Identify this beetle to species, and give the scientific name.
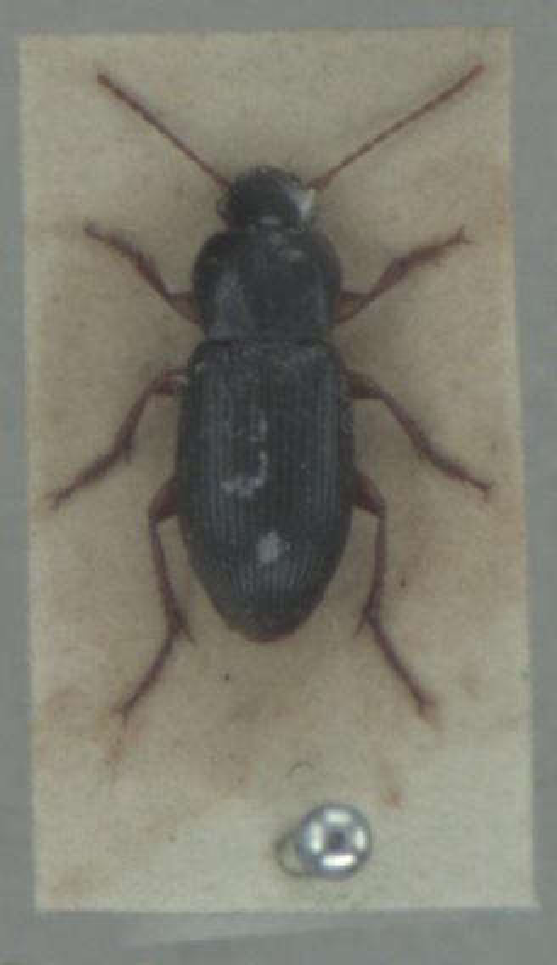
Ophonus azureus
